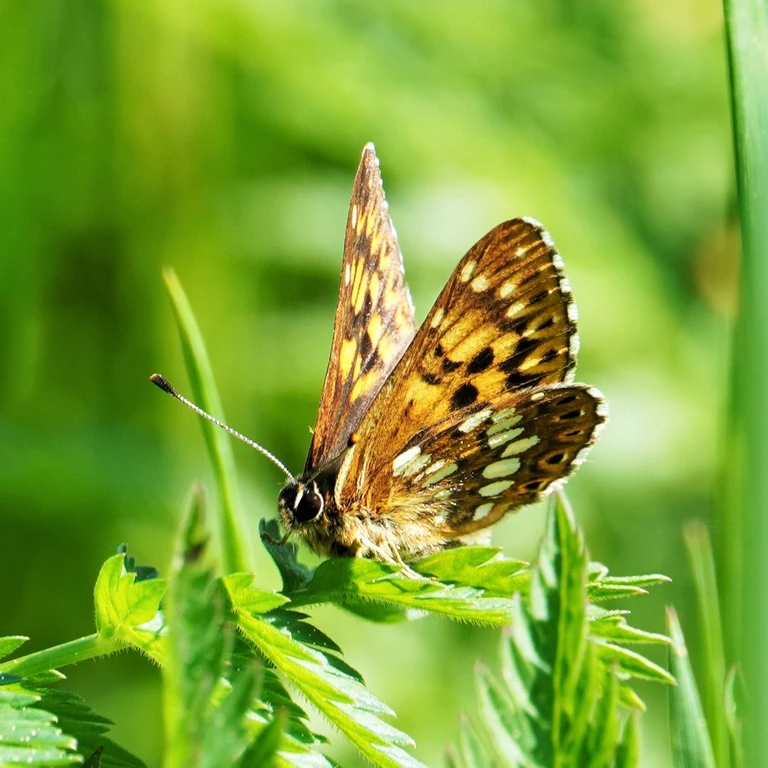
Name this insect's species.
Hamearis lucina
